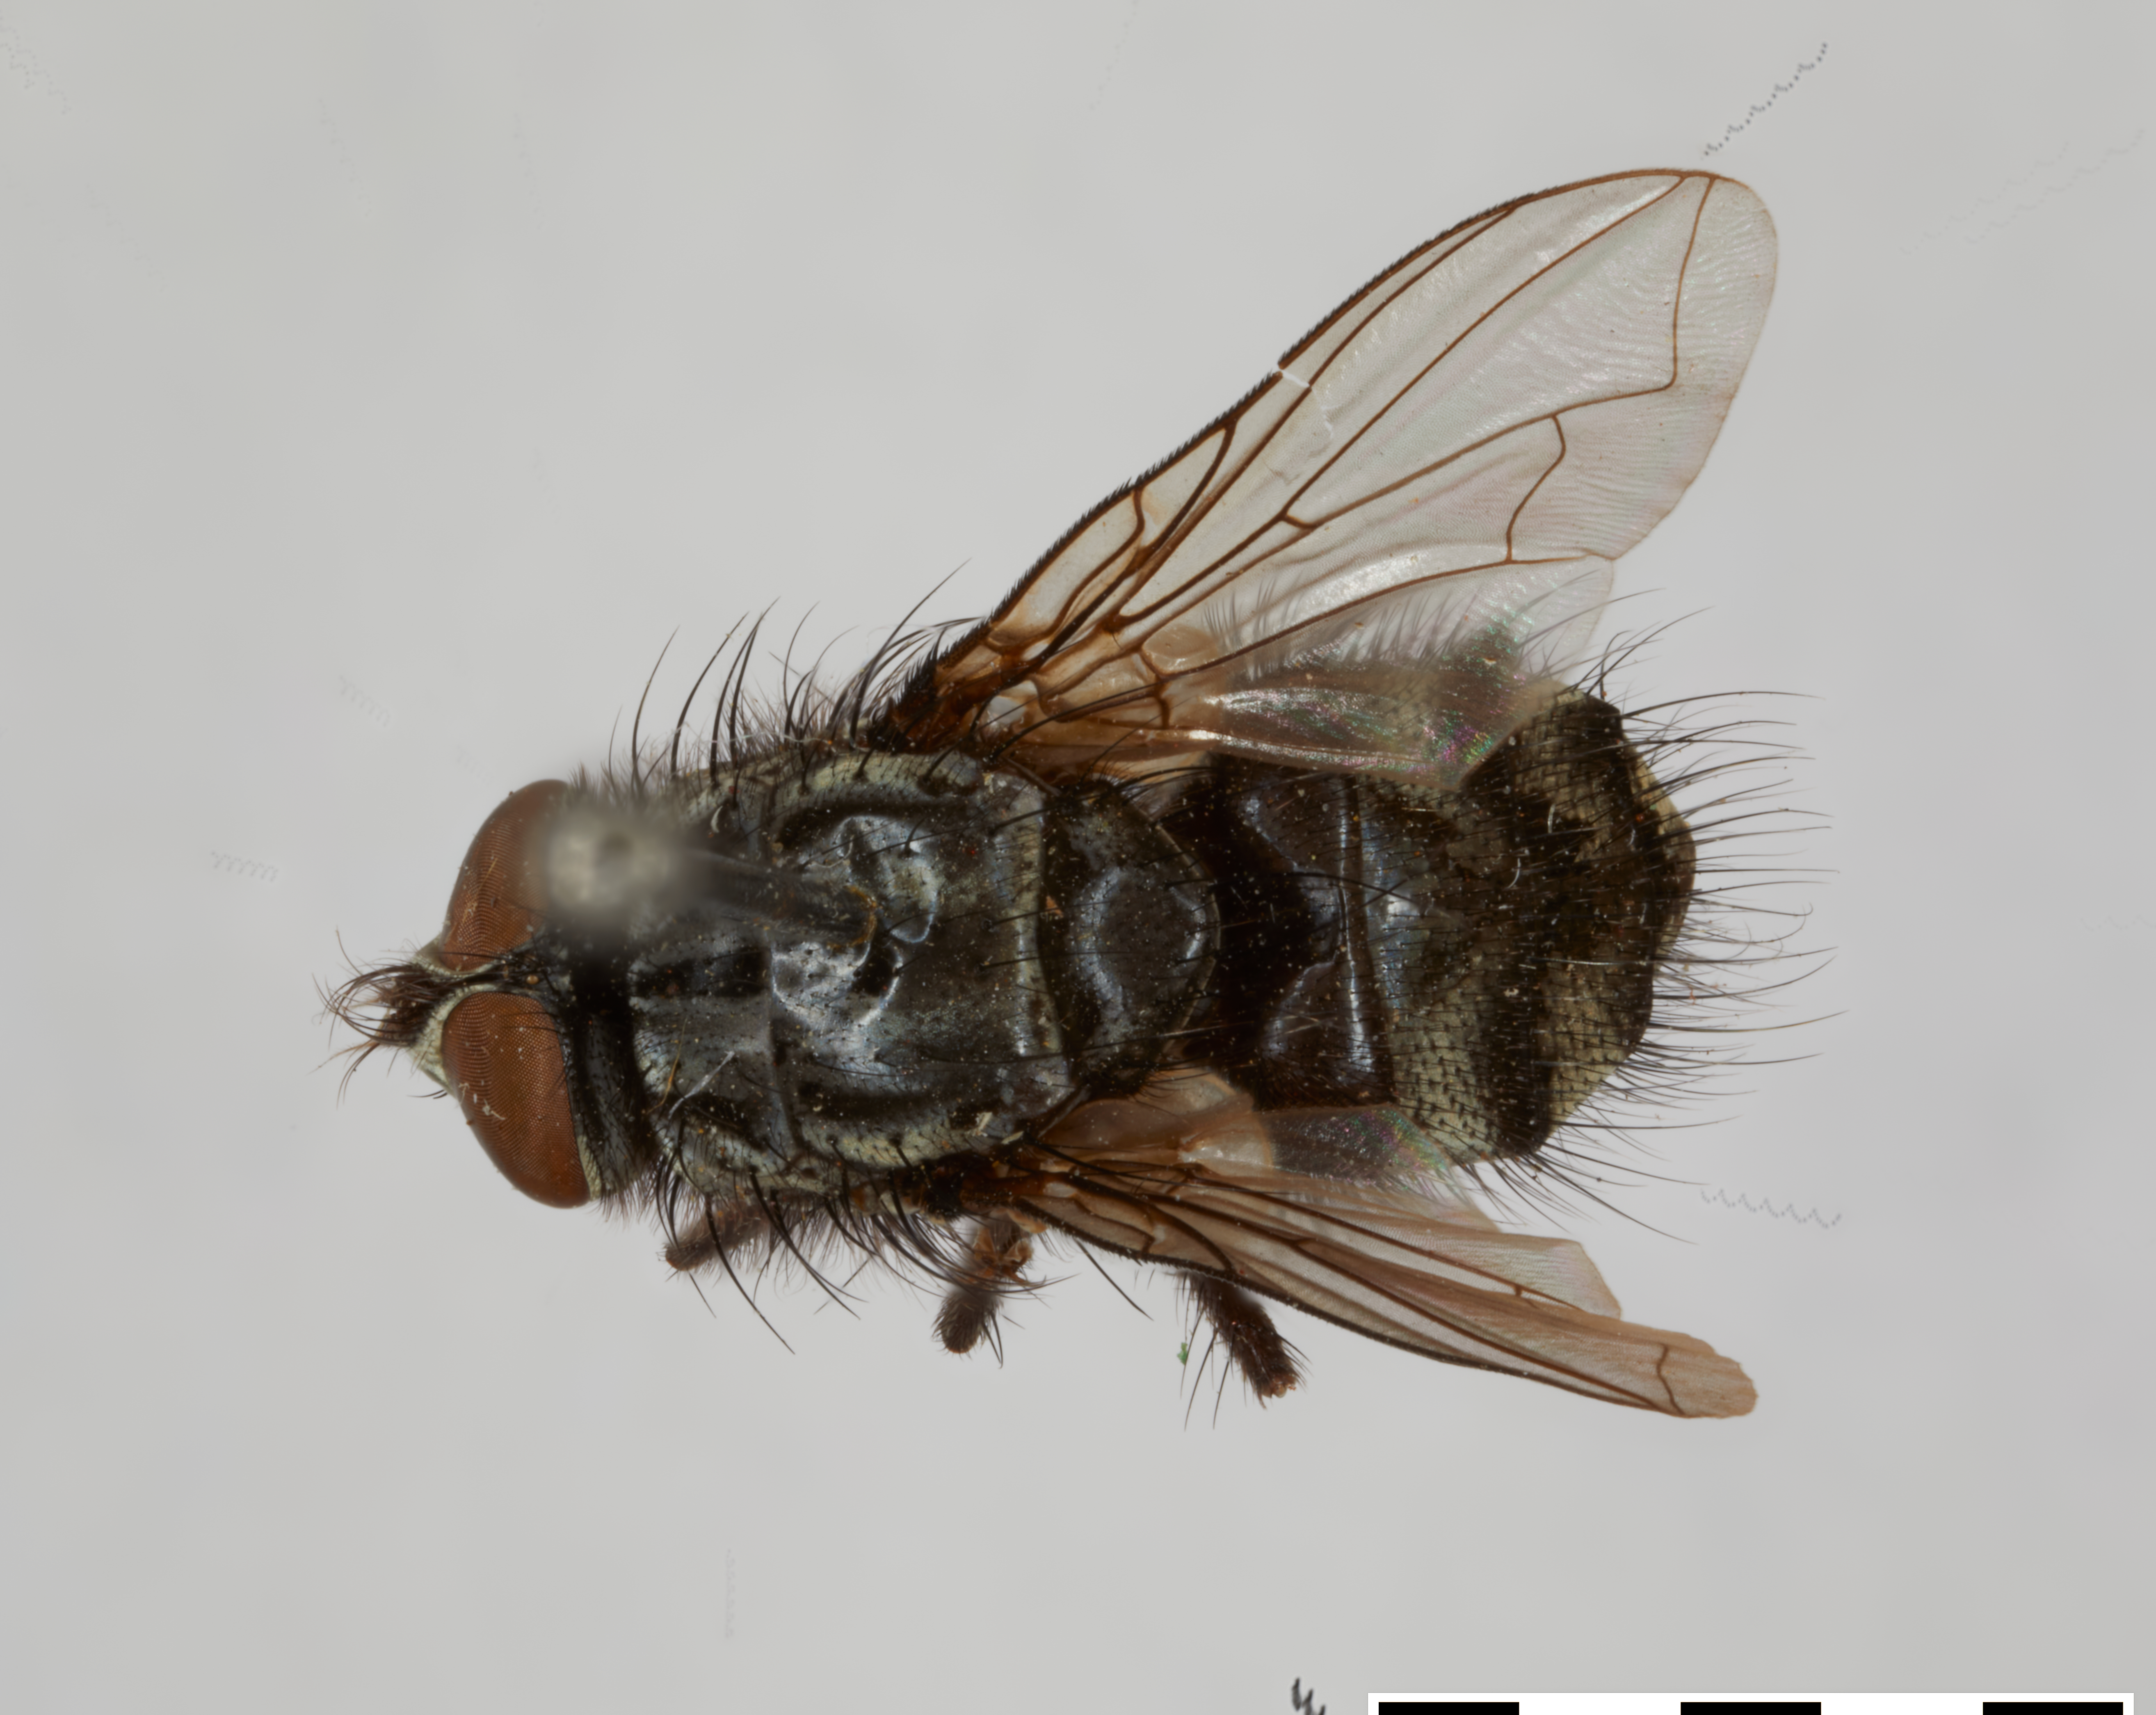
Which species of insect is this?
Nesodexia corsicana
